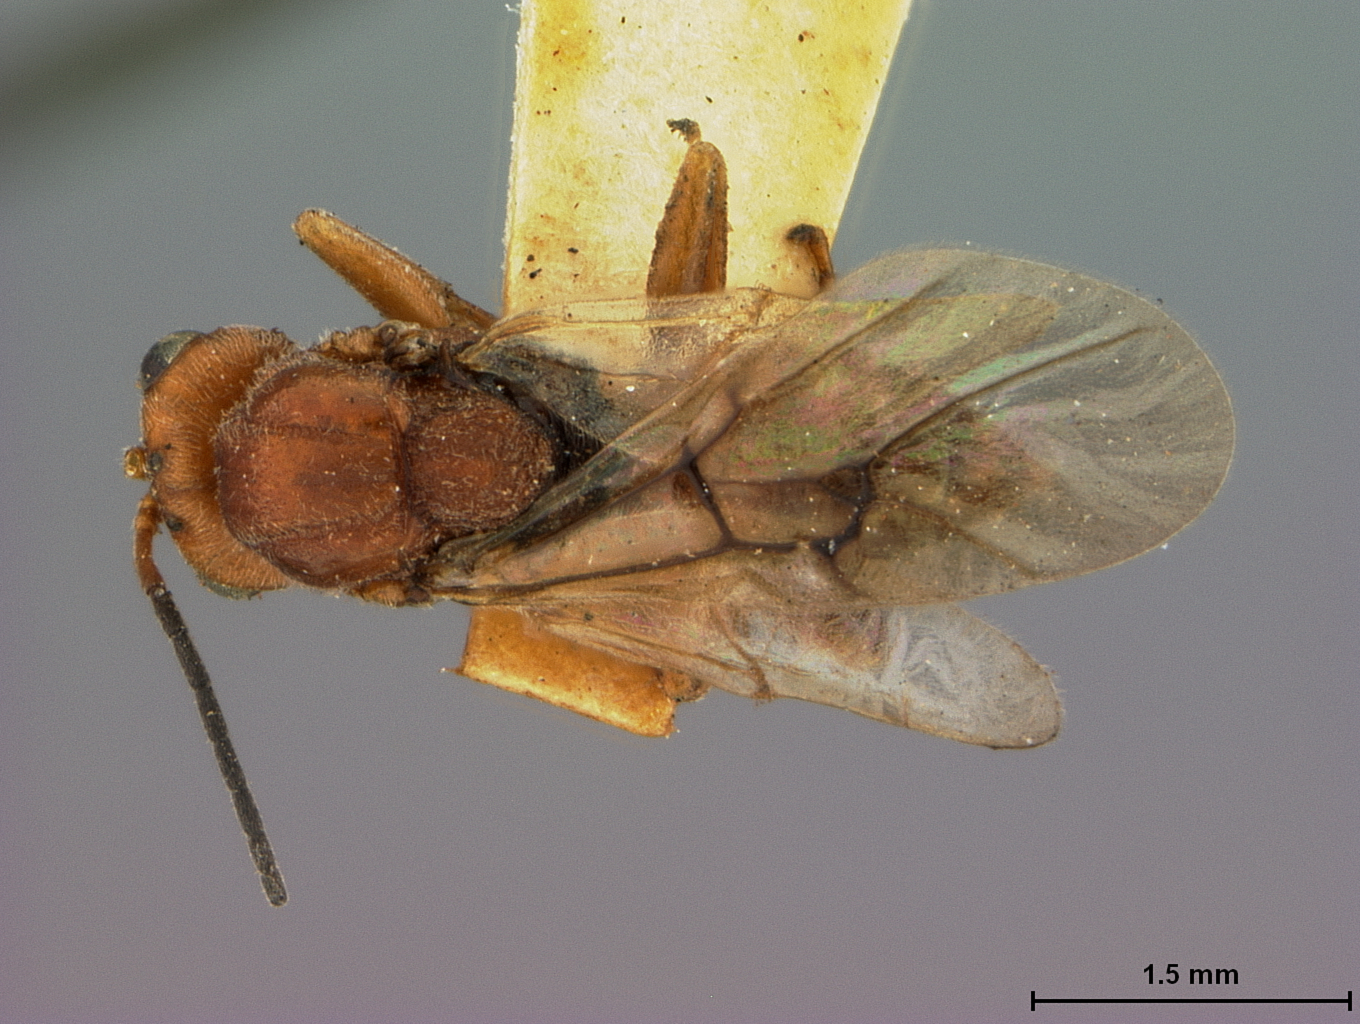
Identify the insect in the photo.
Rhodites multispinosa
